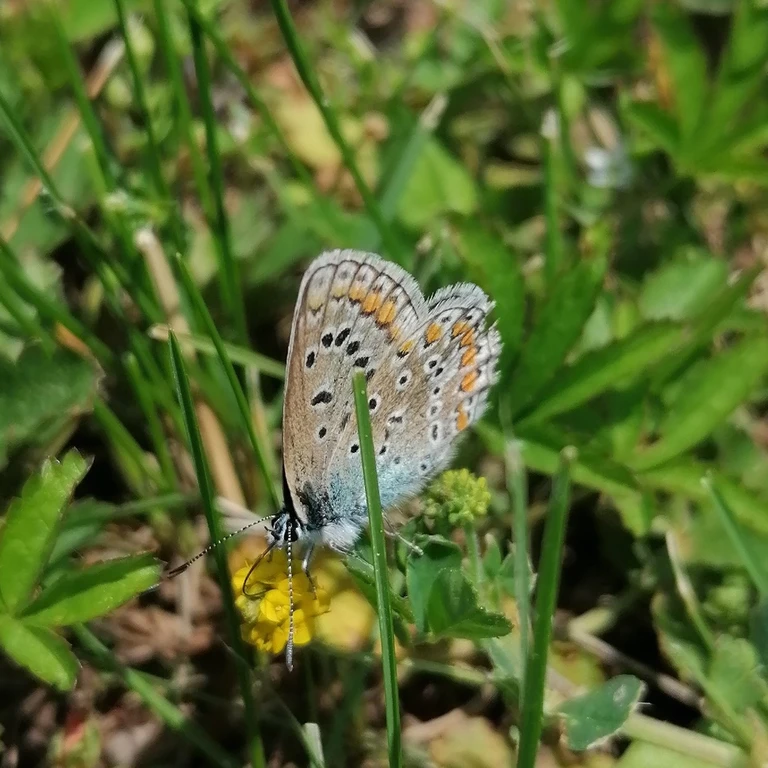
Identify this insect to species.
Polyommatus icarus
